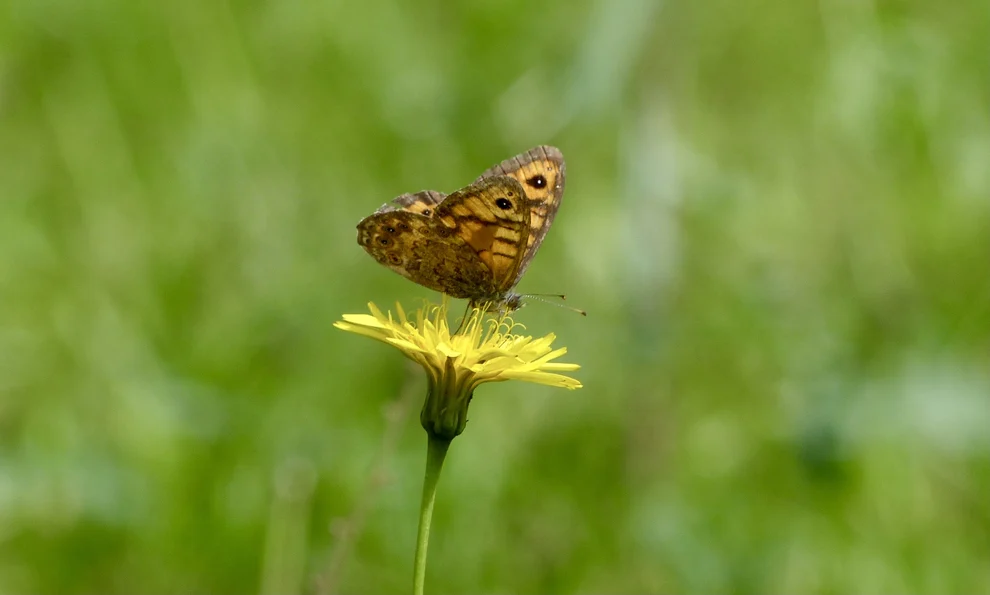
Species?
Lasiommata megera (also Pararge megera)
